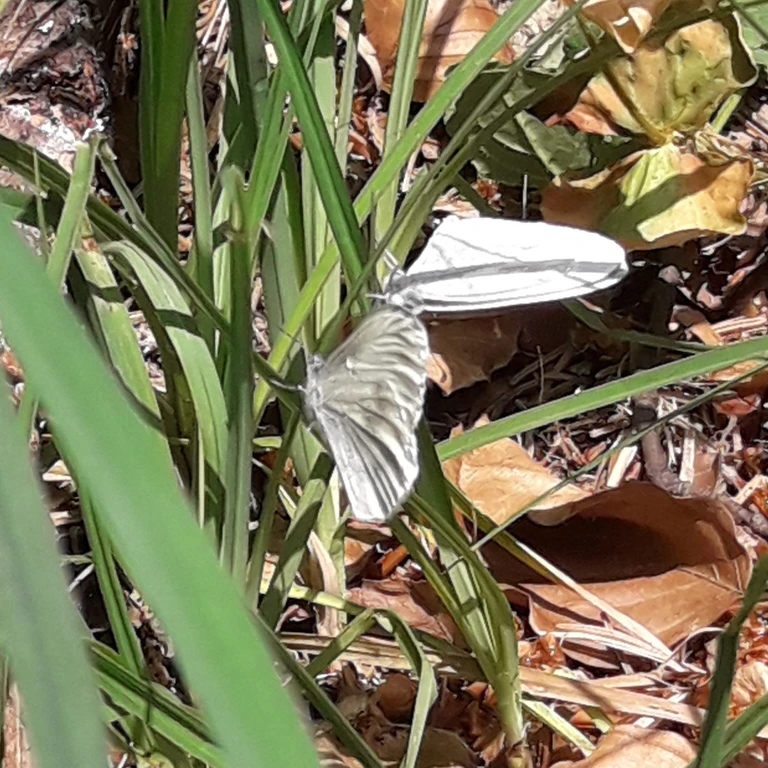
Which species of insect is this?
Leptidea sinapis/juvernica
